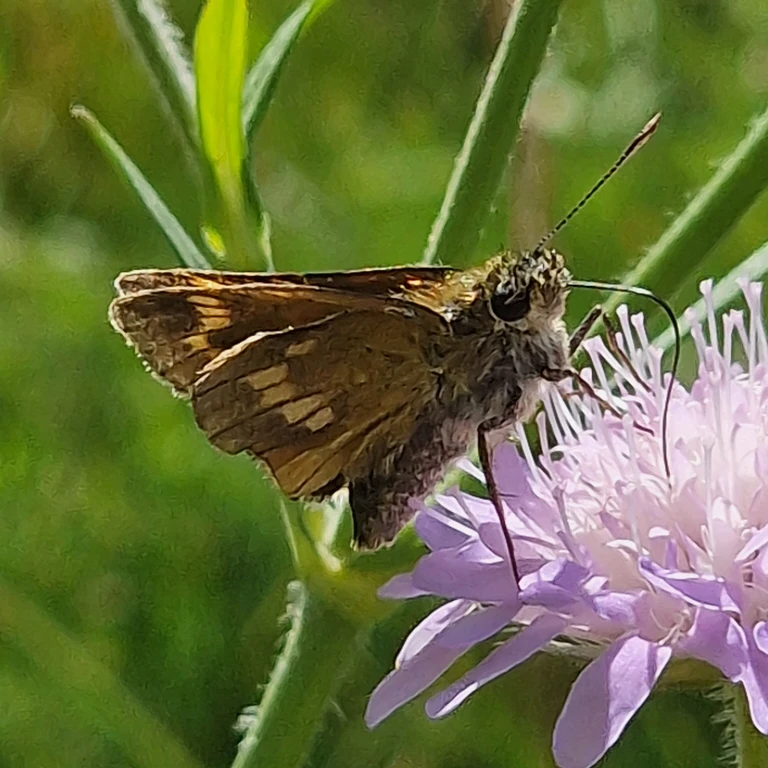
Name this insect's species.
Ochlodes sylvanus (also Ochlodes venata)
